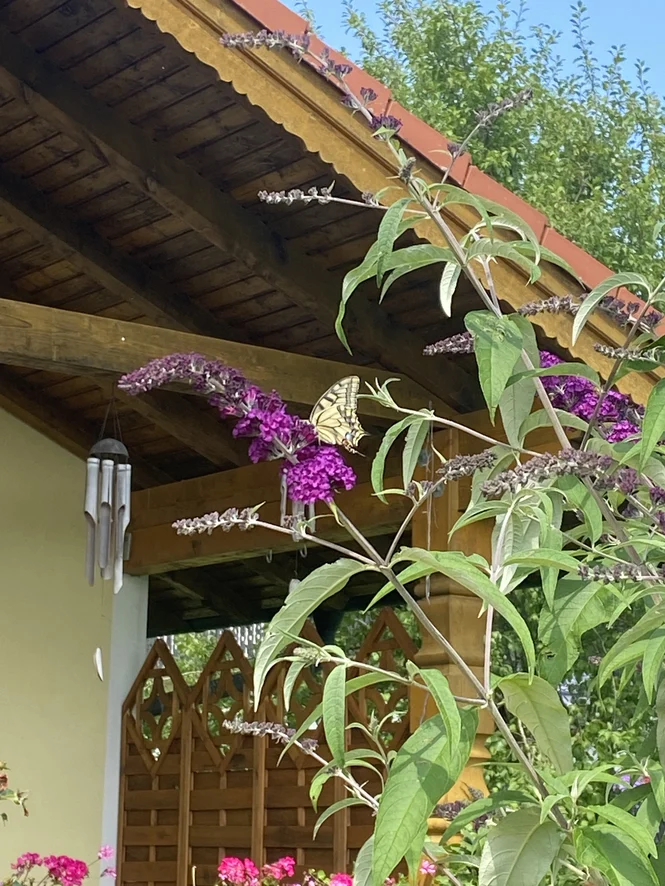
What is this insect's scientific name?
Papilio machaon
